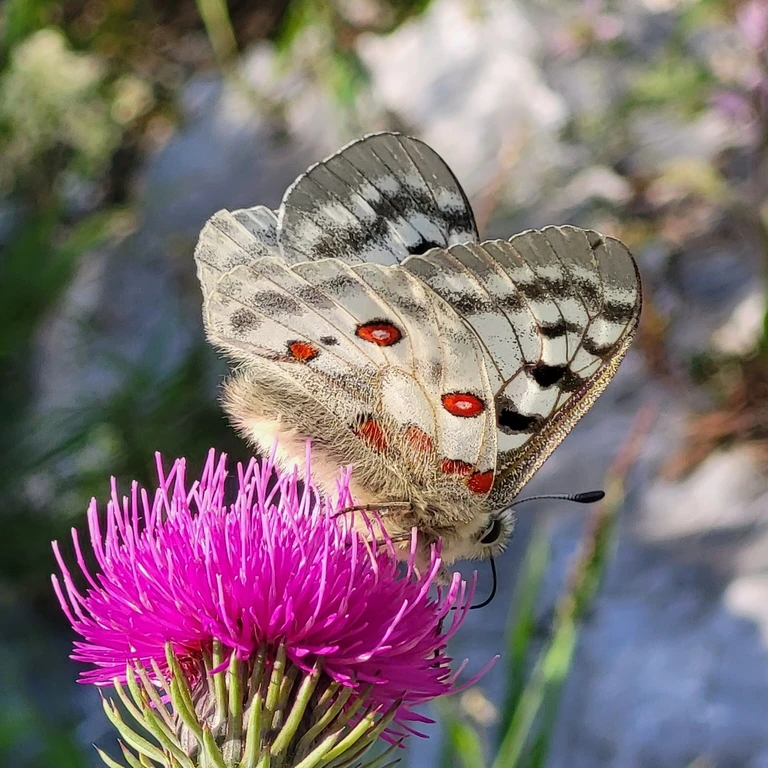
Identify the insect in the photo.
Parnassius apollo
